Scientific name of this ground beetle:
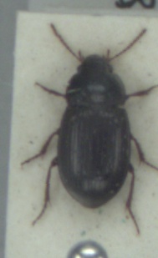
Amara infima
